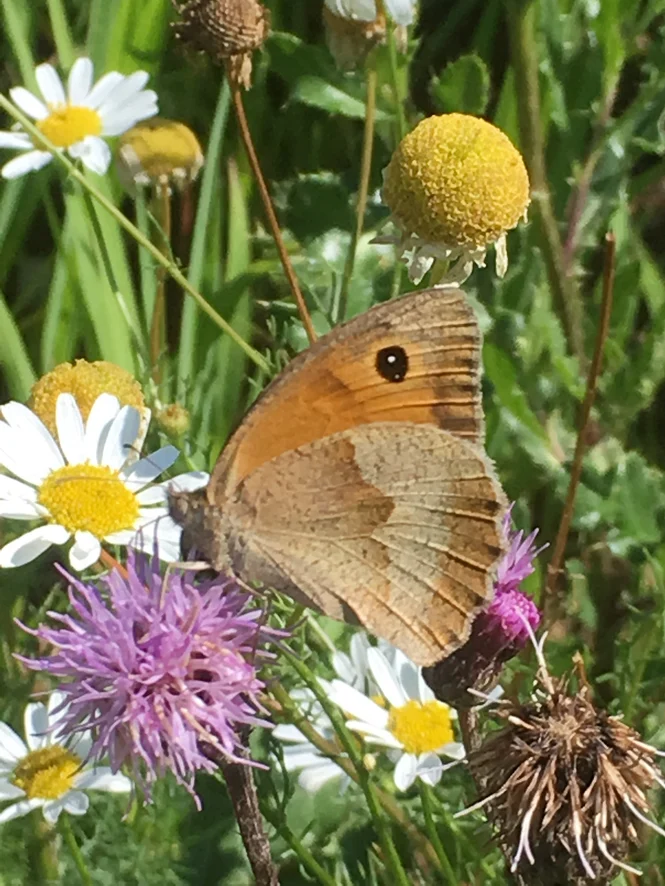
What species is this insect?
Maniola jurtina
